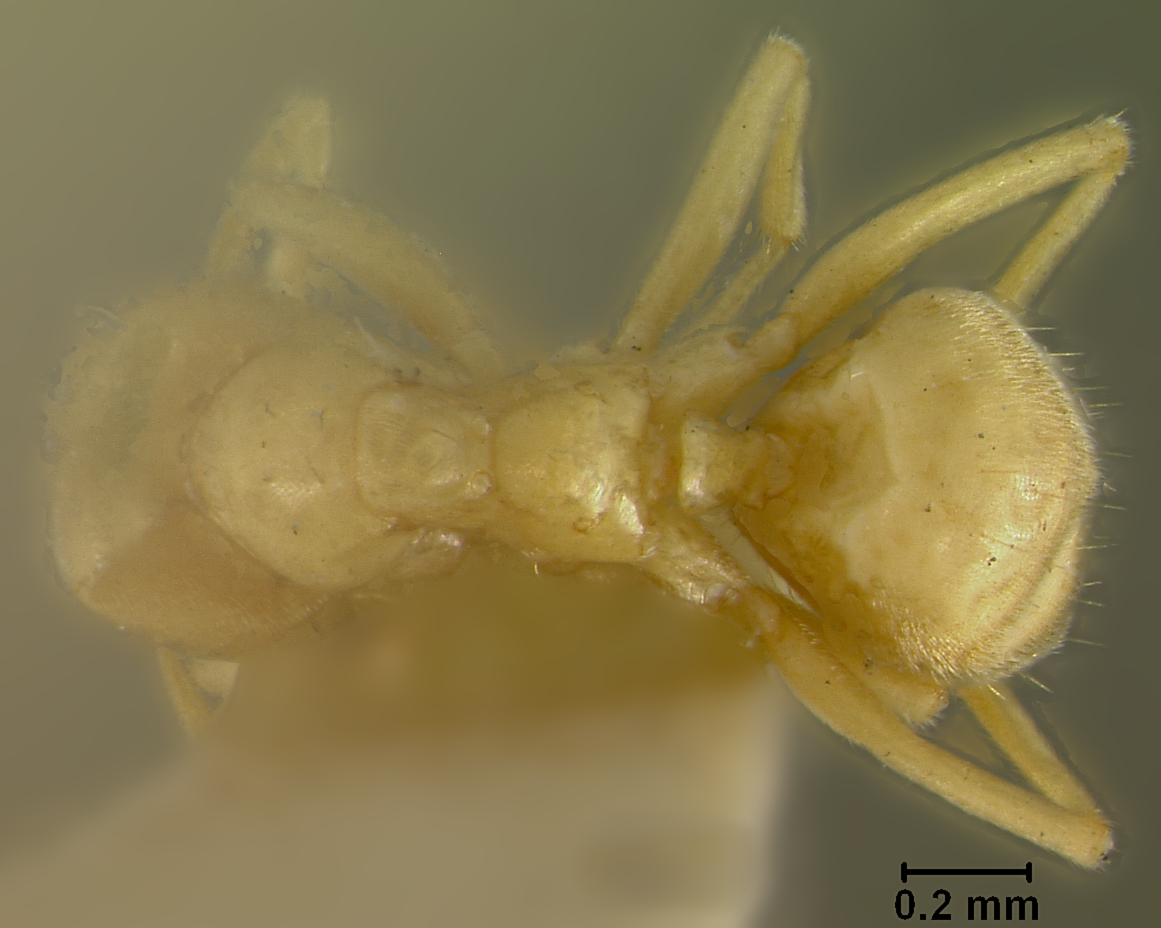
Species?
Pseudolasius gowdeyi
